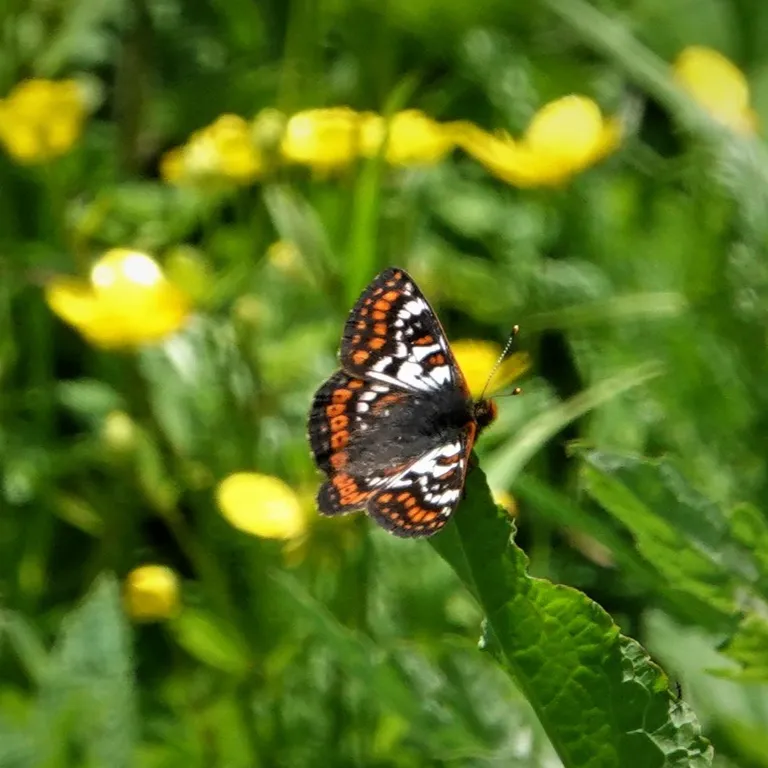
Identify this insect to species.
Euphydryas cynthia (also Hypodryas cynthia)
